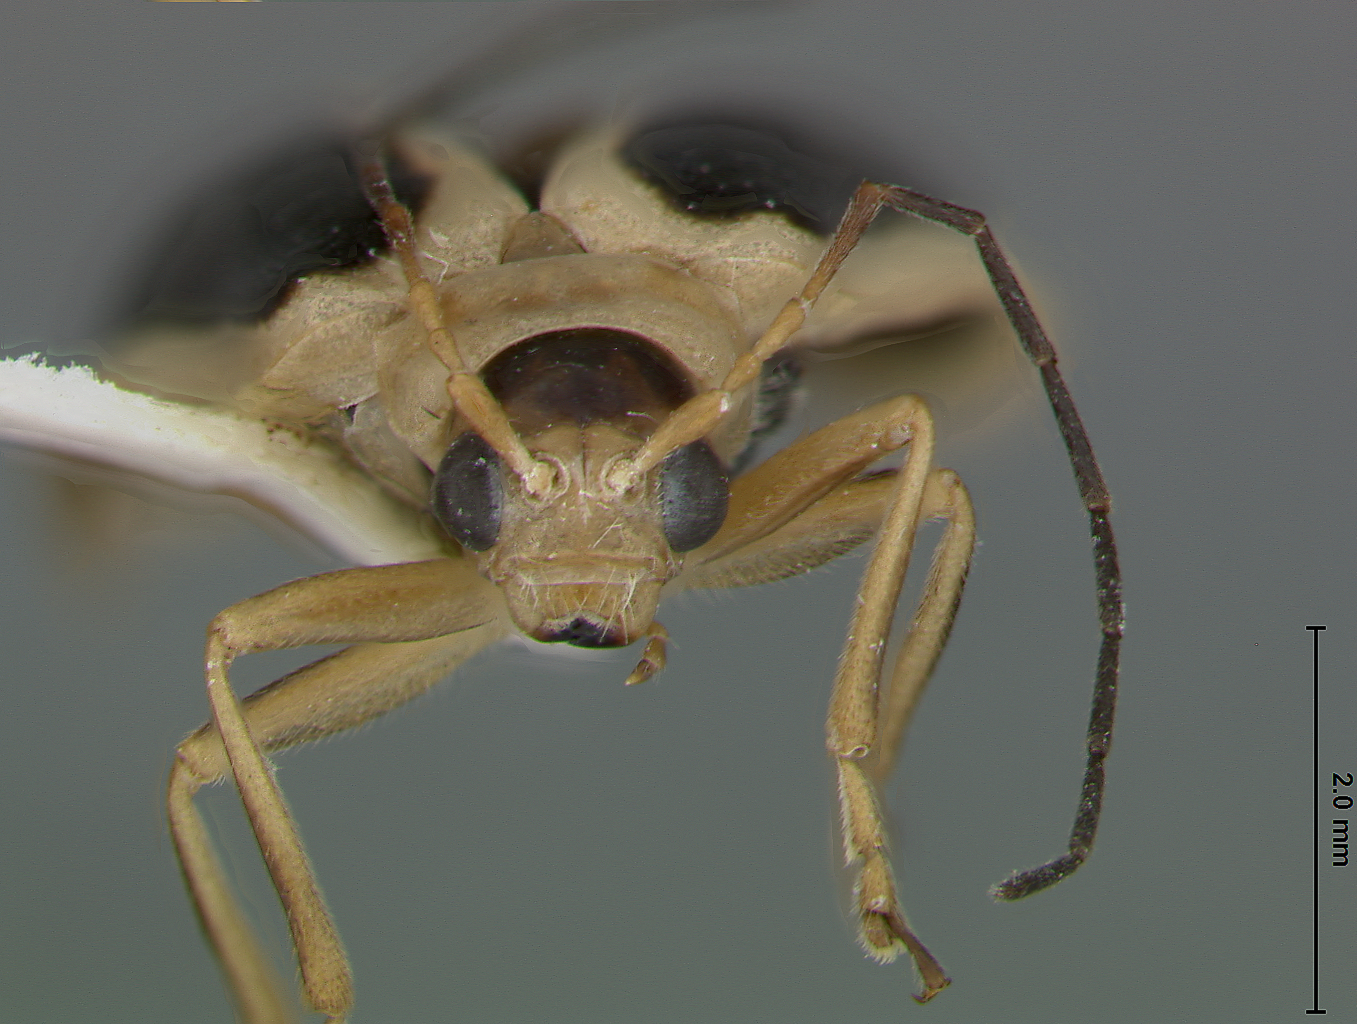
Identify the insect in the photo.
Mimastra grahami
